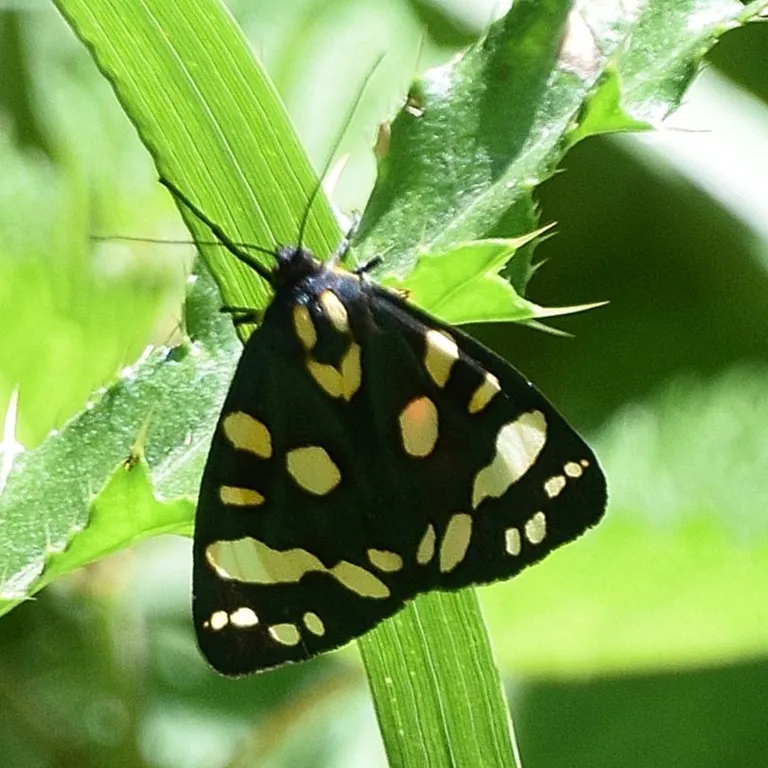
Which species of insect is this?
Callimorpha dominula
